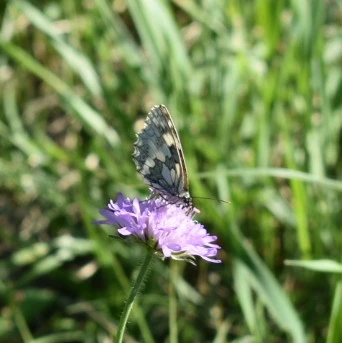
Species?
Melanargia galathea
